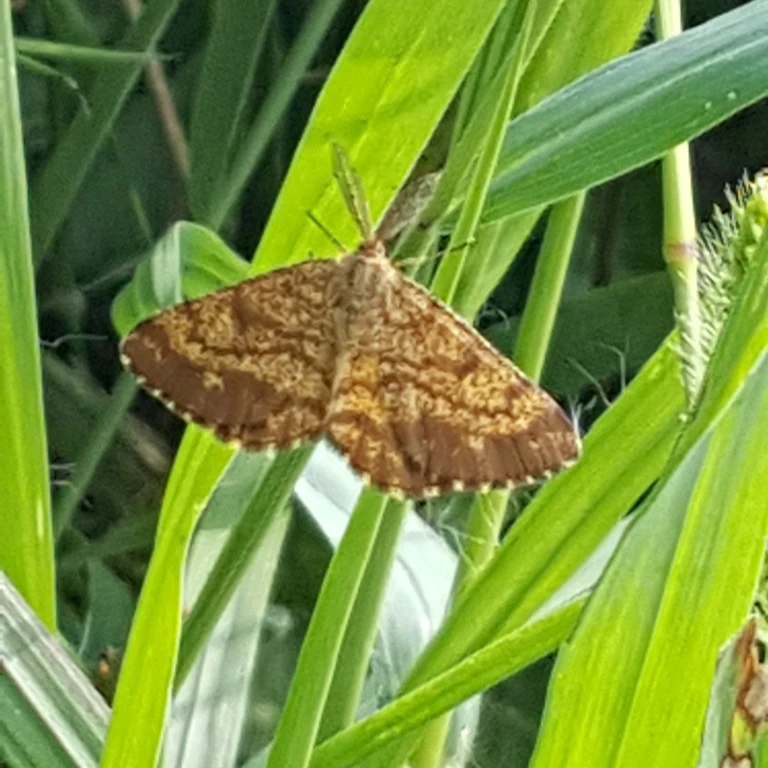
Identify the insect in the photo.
Ematurga atomaria
